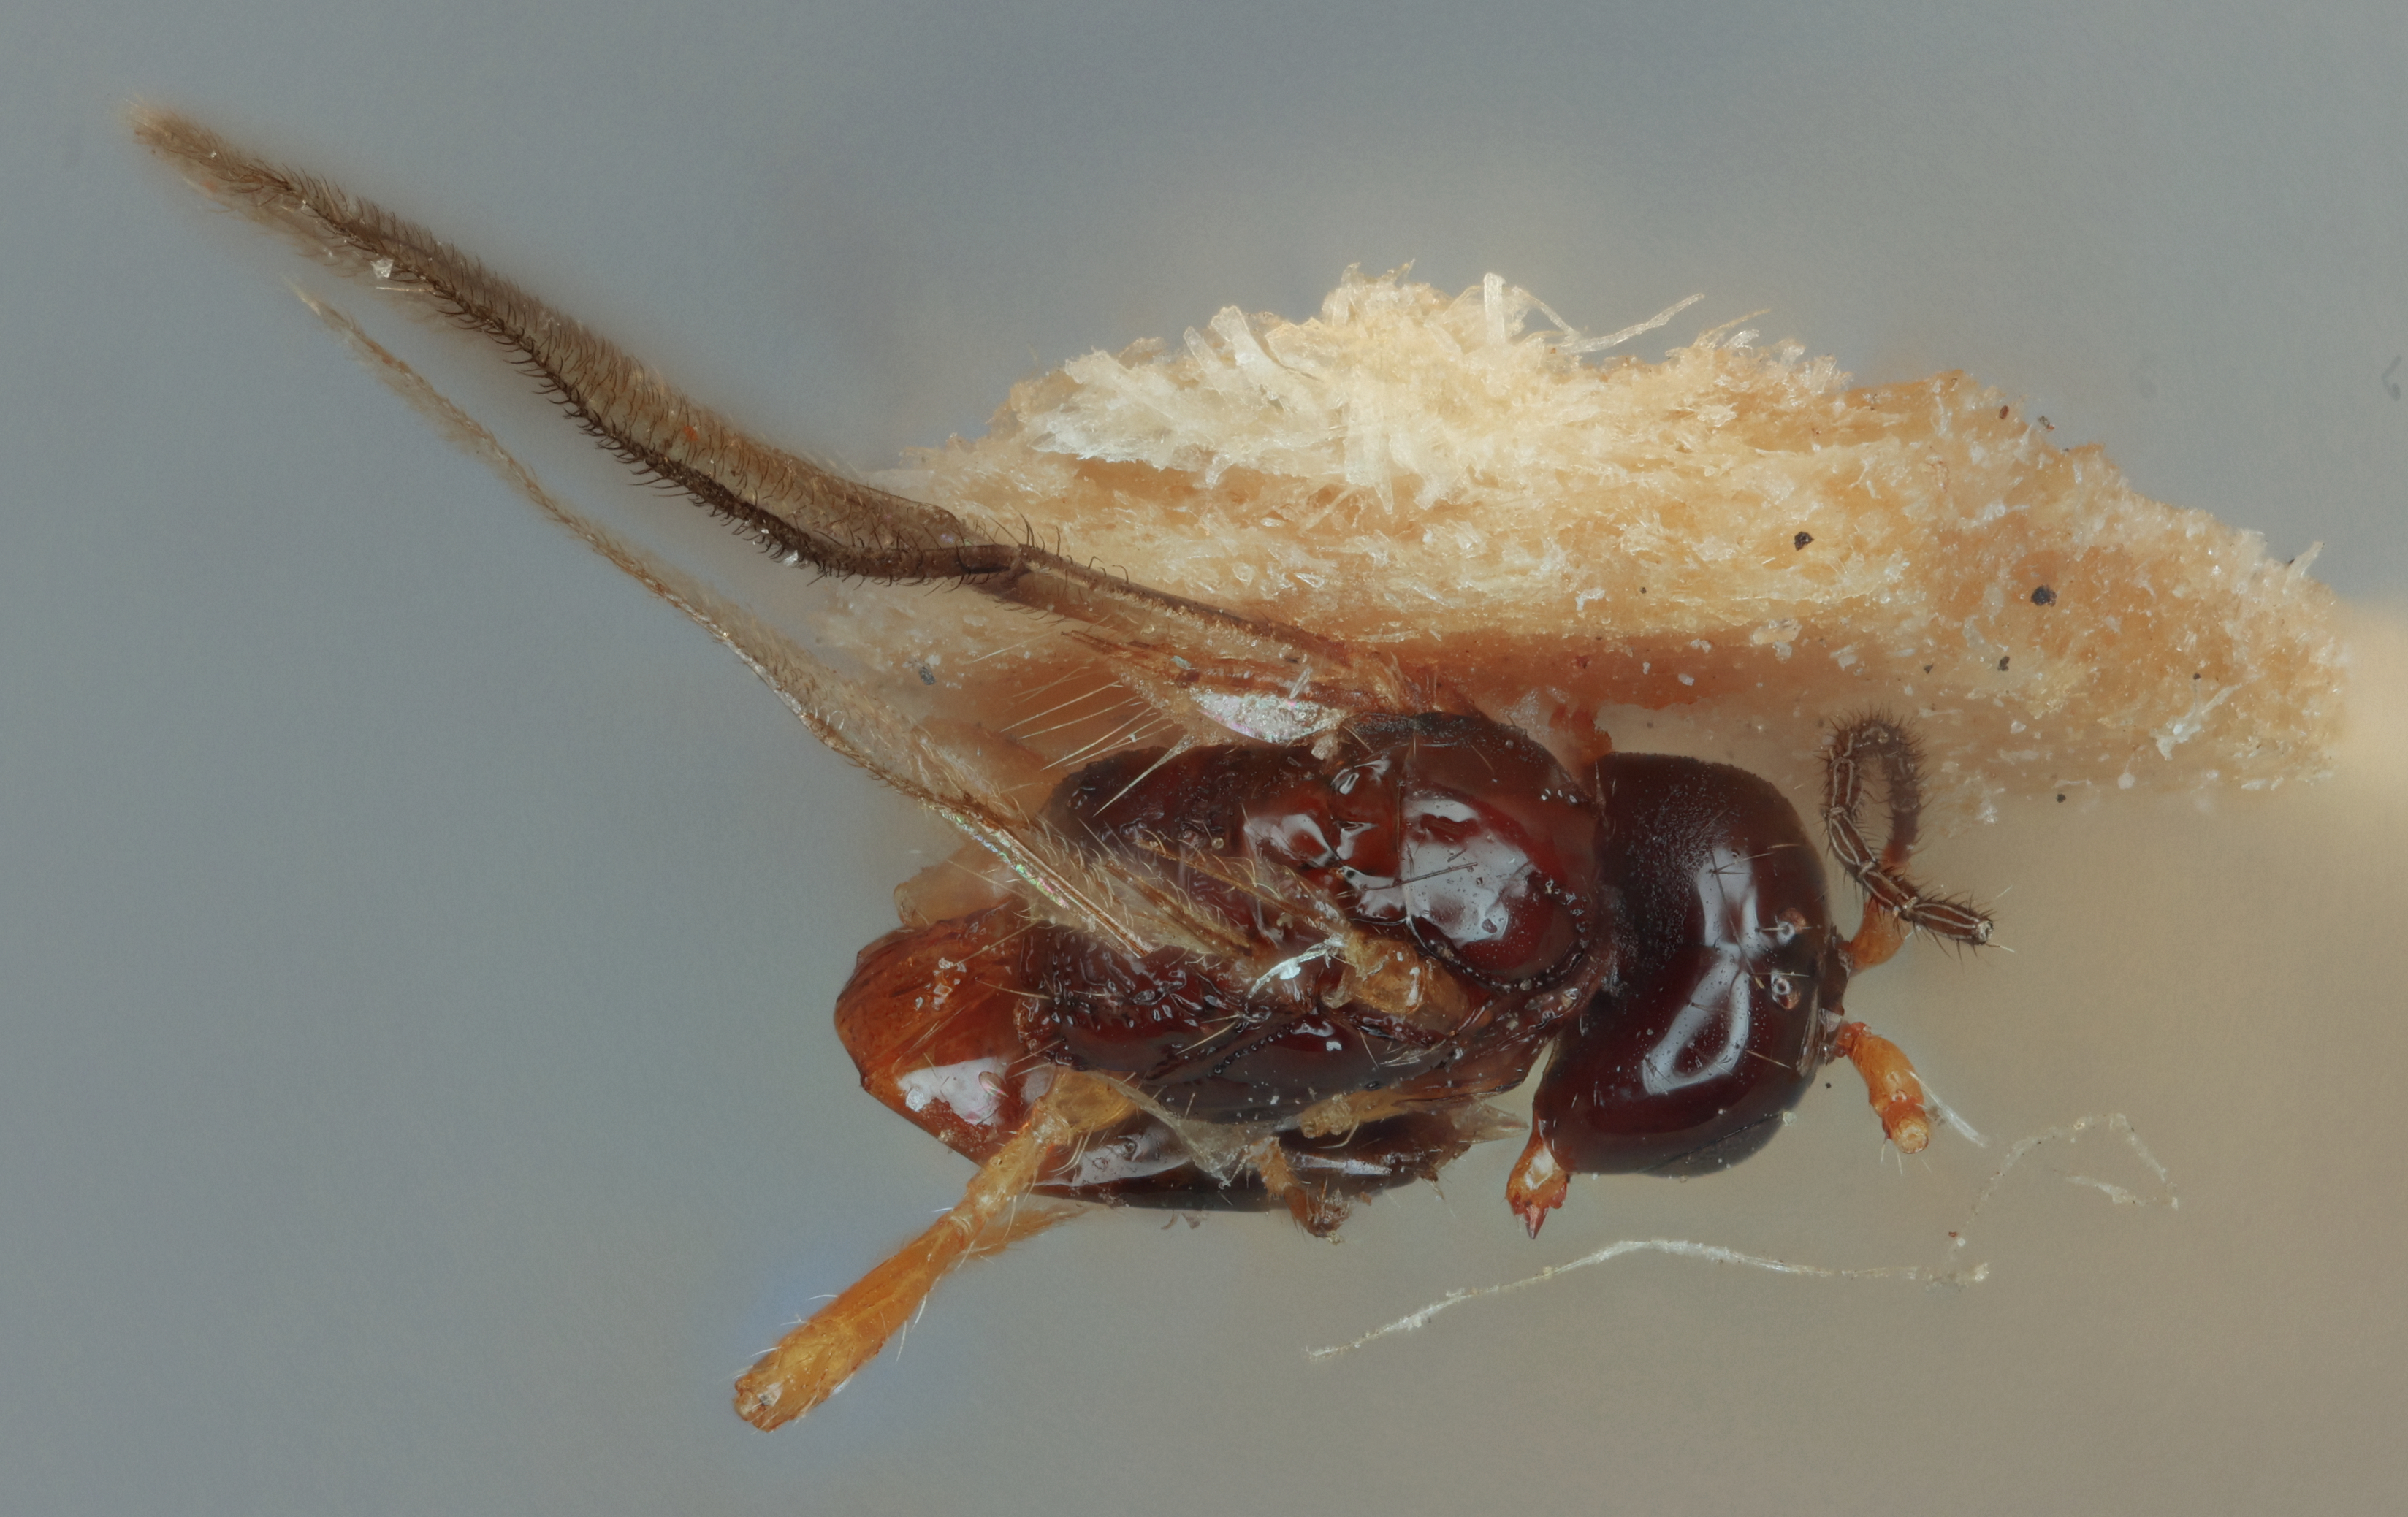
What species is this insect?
Aspilota miraculosa
